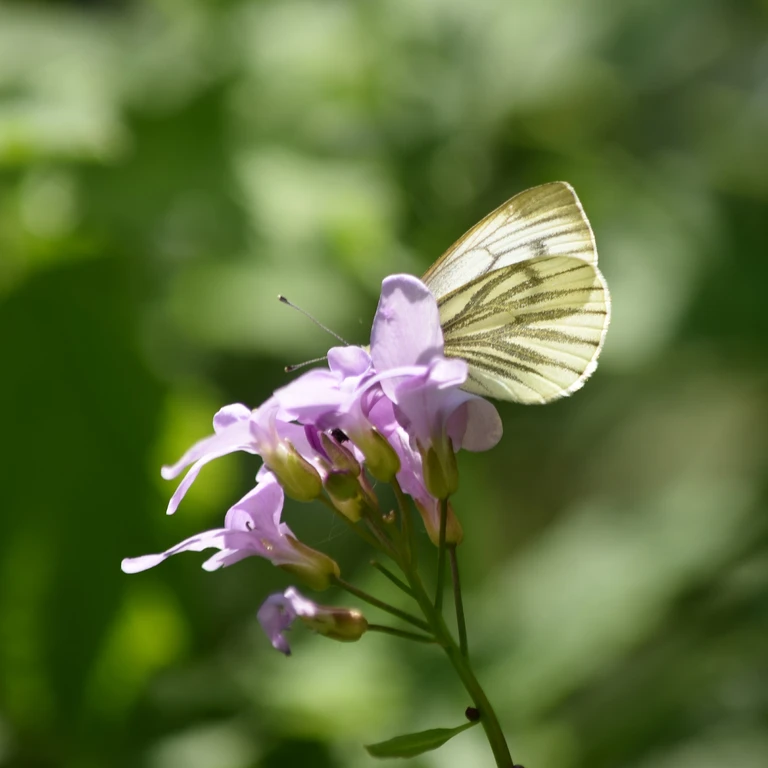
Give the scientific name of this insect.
Pieris napi
